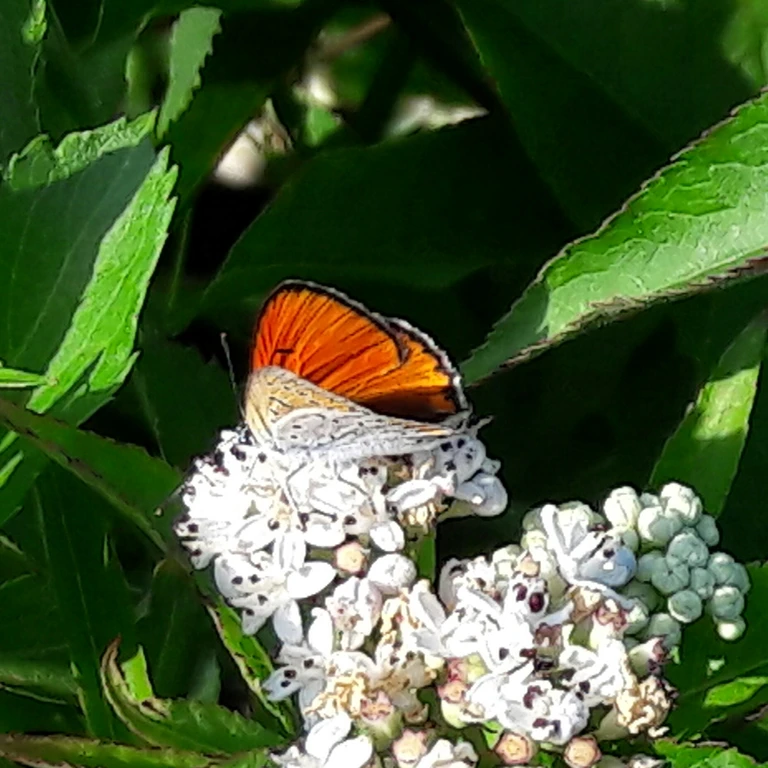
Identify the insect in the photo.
Lycaena dispar
